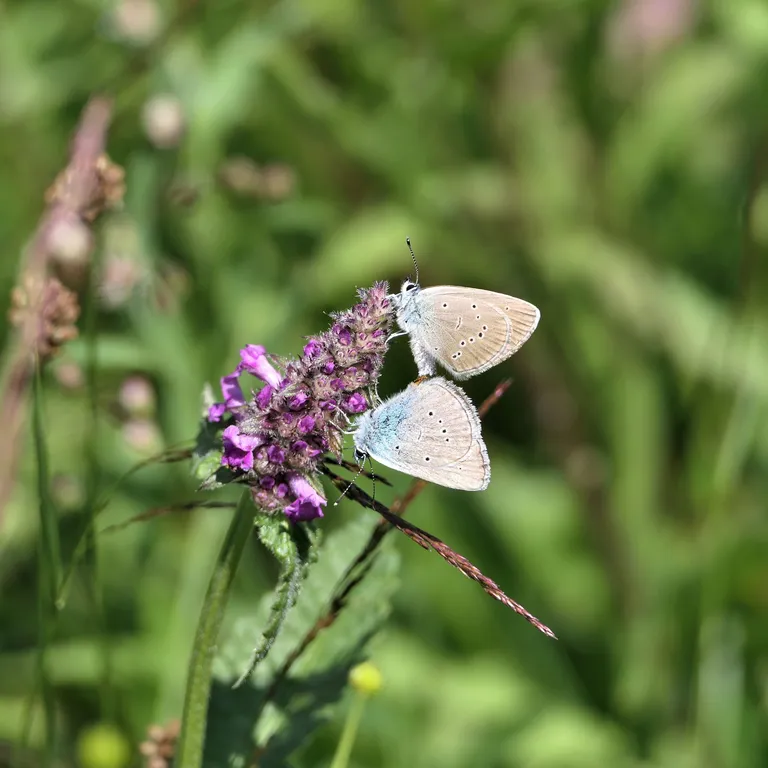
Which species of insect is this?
Cyaniris semiargus
